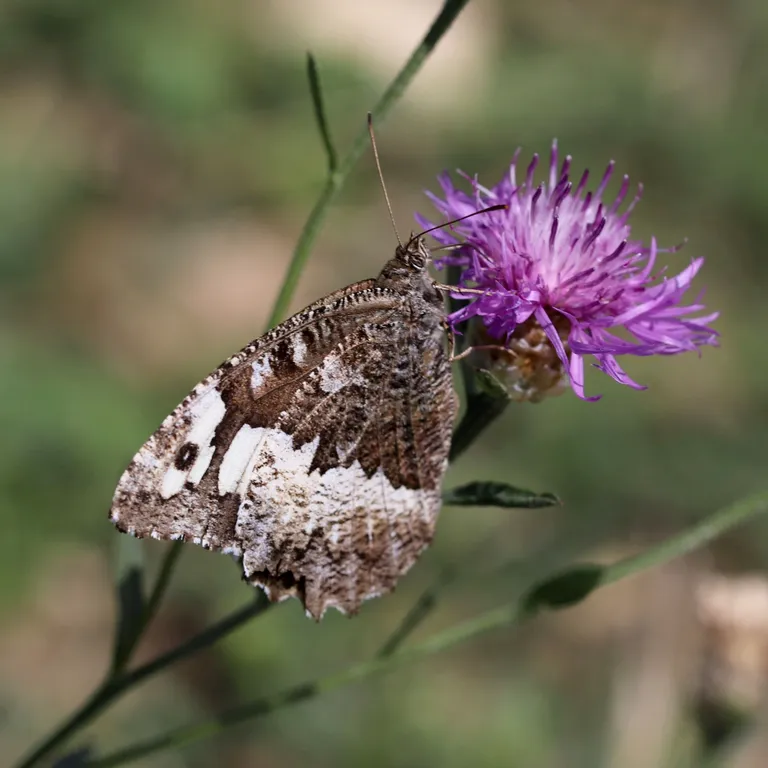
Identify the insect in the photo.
Brintesia circe
